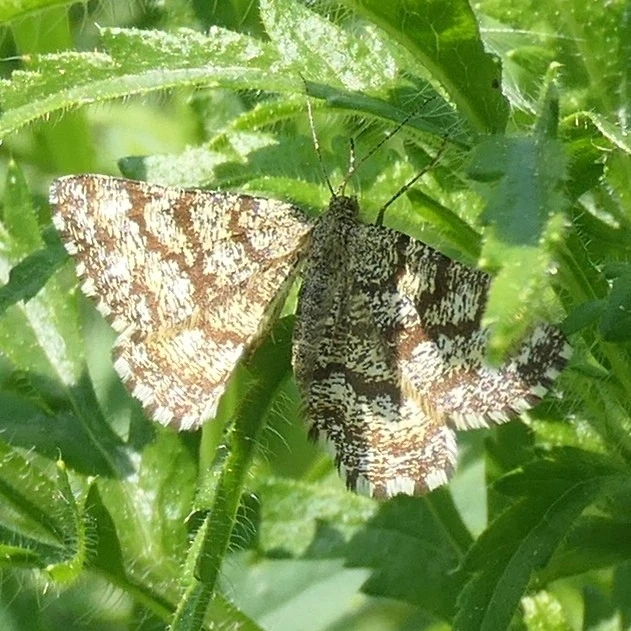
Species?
Ematurga atomaria
